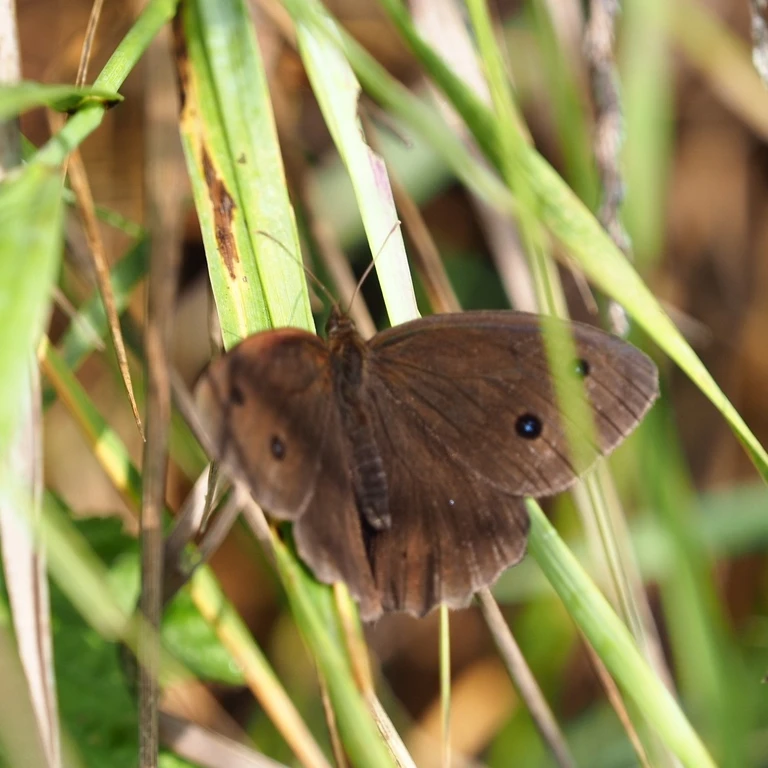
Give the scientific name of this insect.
Minois dryas
